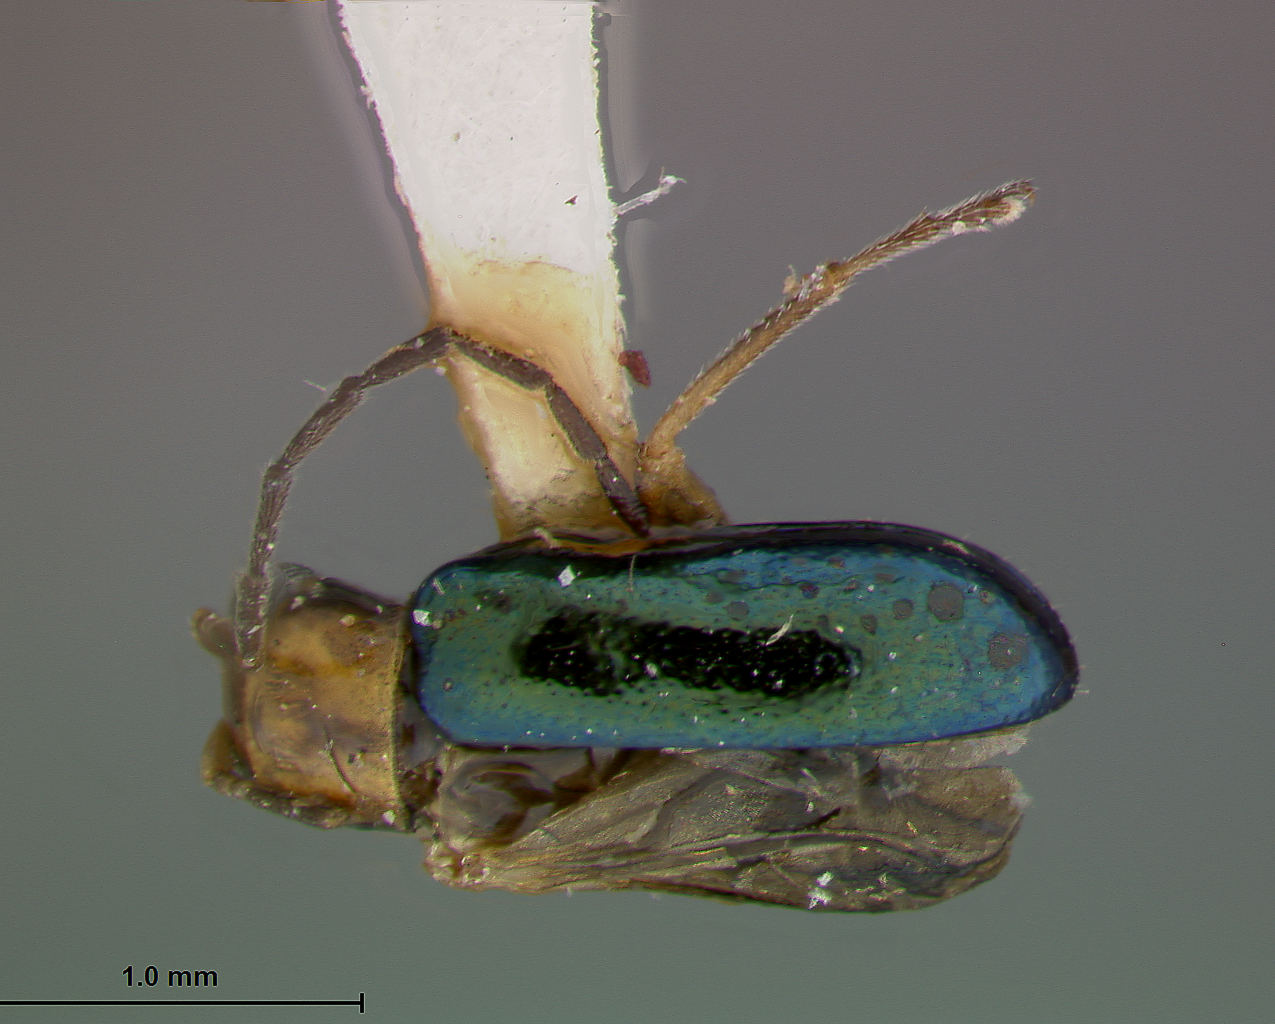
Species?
Ectmesopus longicornis
